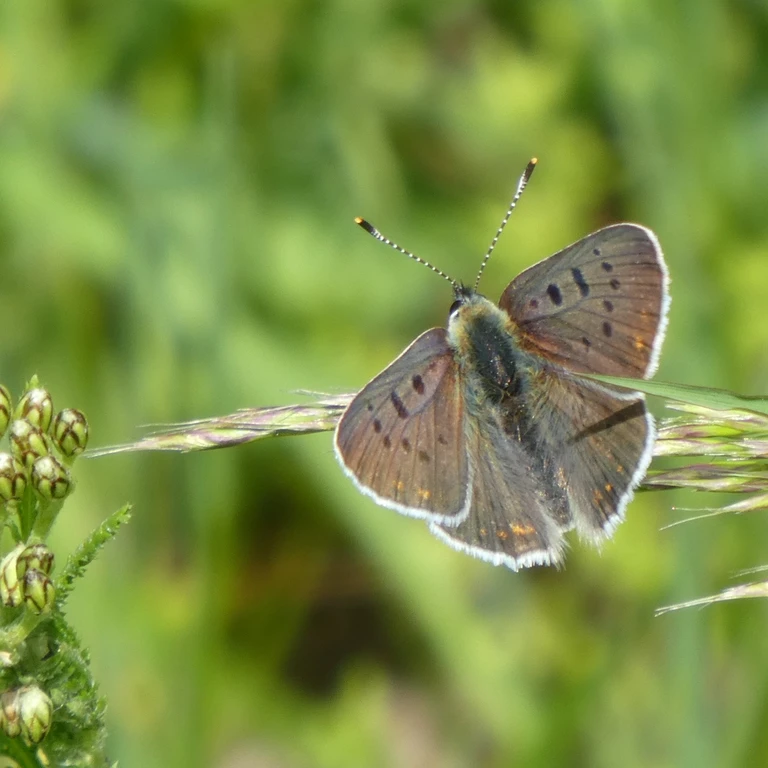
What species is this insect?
Lycaena tityrus (also Loweia tityrus)
